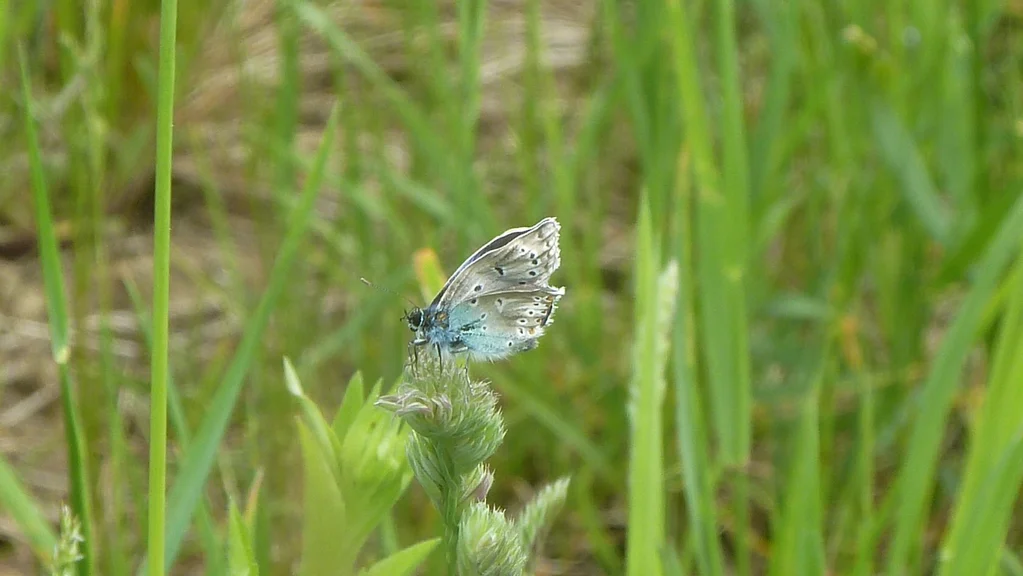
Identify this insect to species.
Polyommatus icarus
